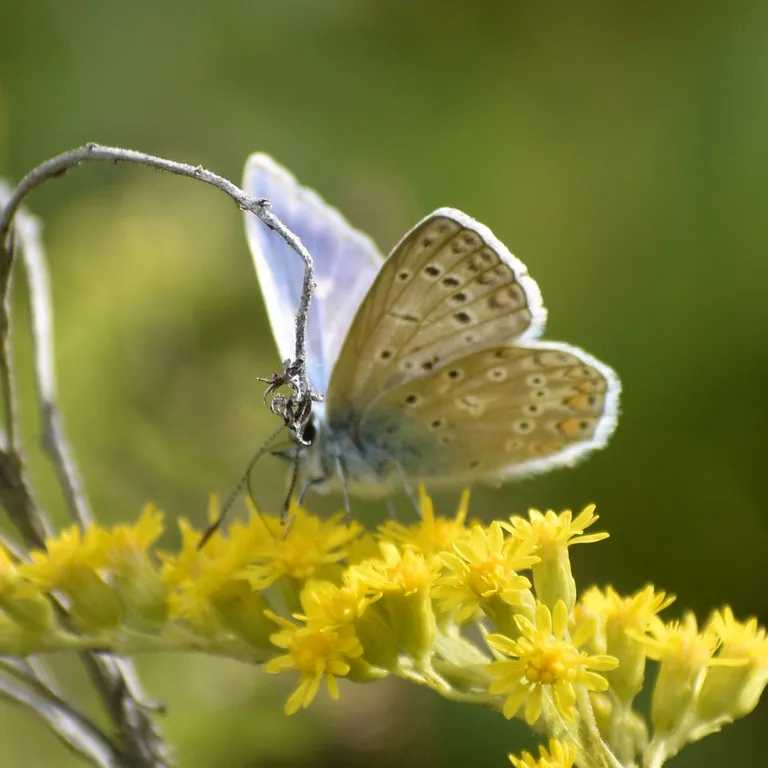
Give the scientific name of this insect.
Polyommatus icarus
